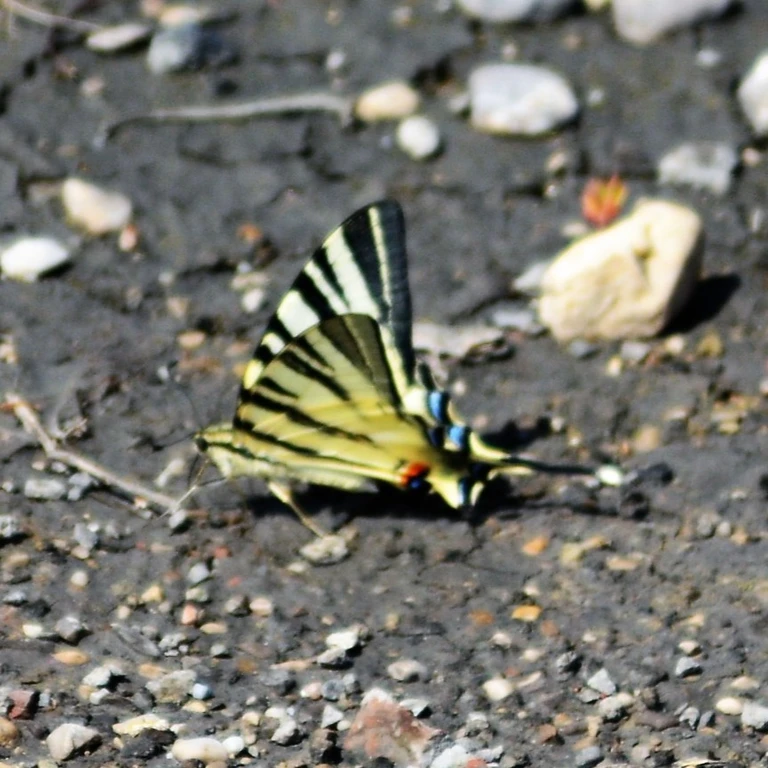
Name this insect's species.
Iphiclides podalirius
